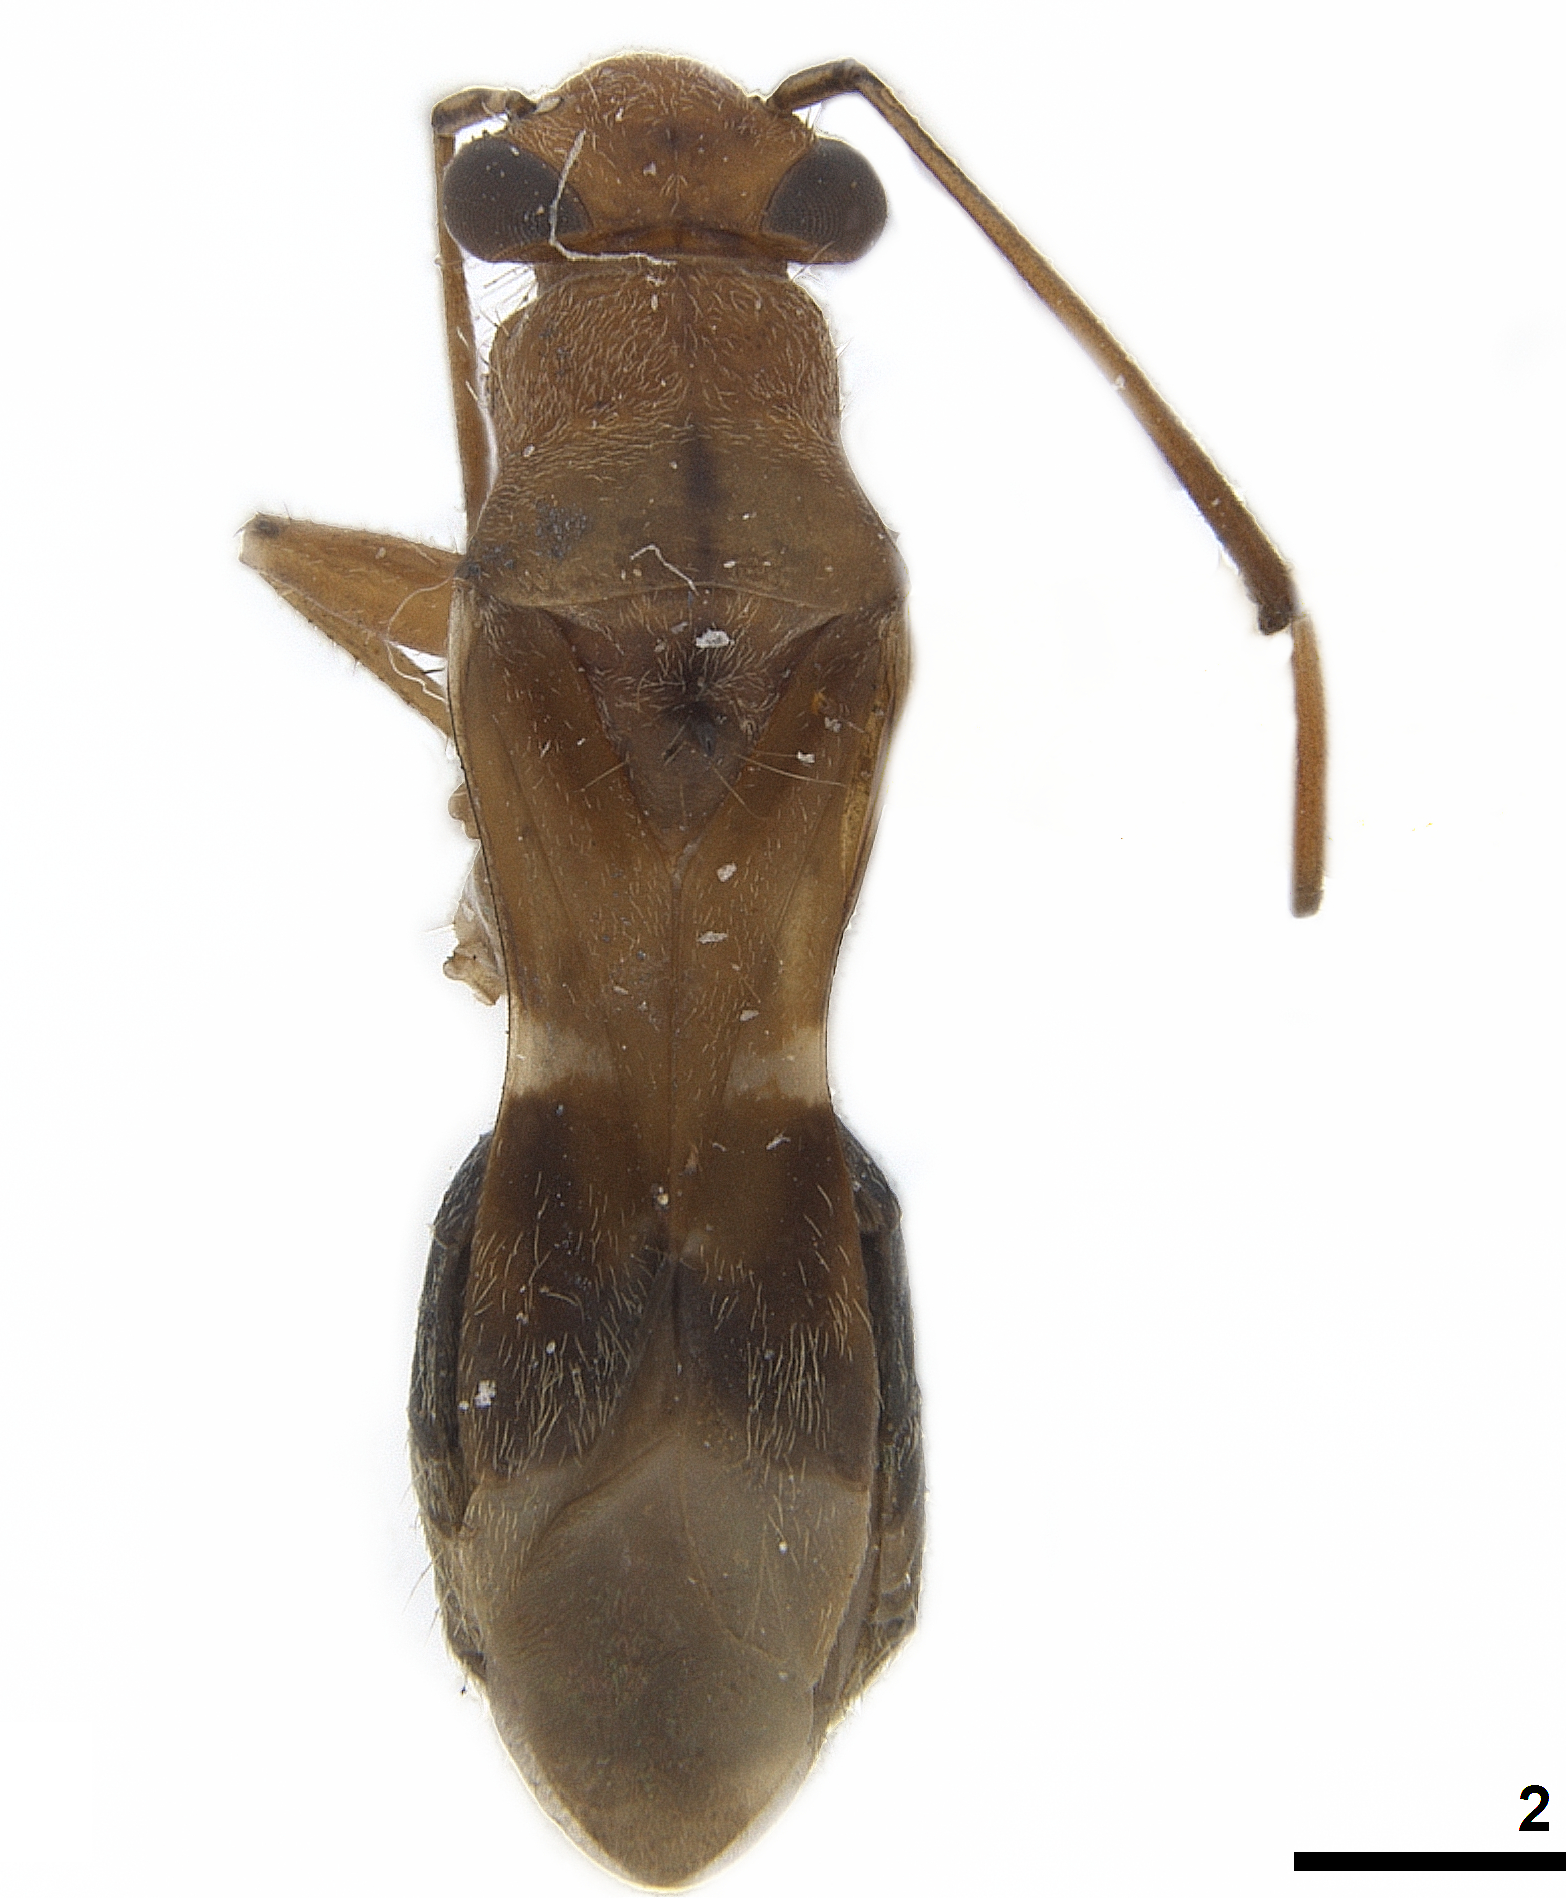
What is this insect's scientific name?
Haarupia spinosa
